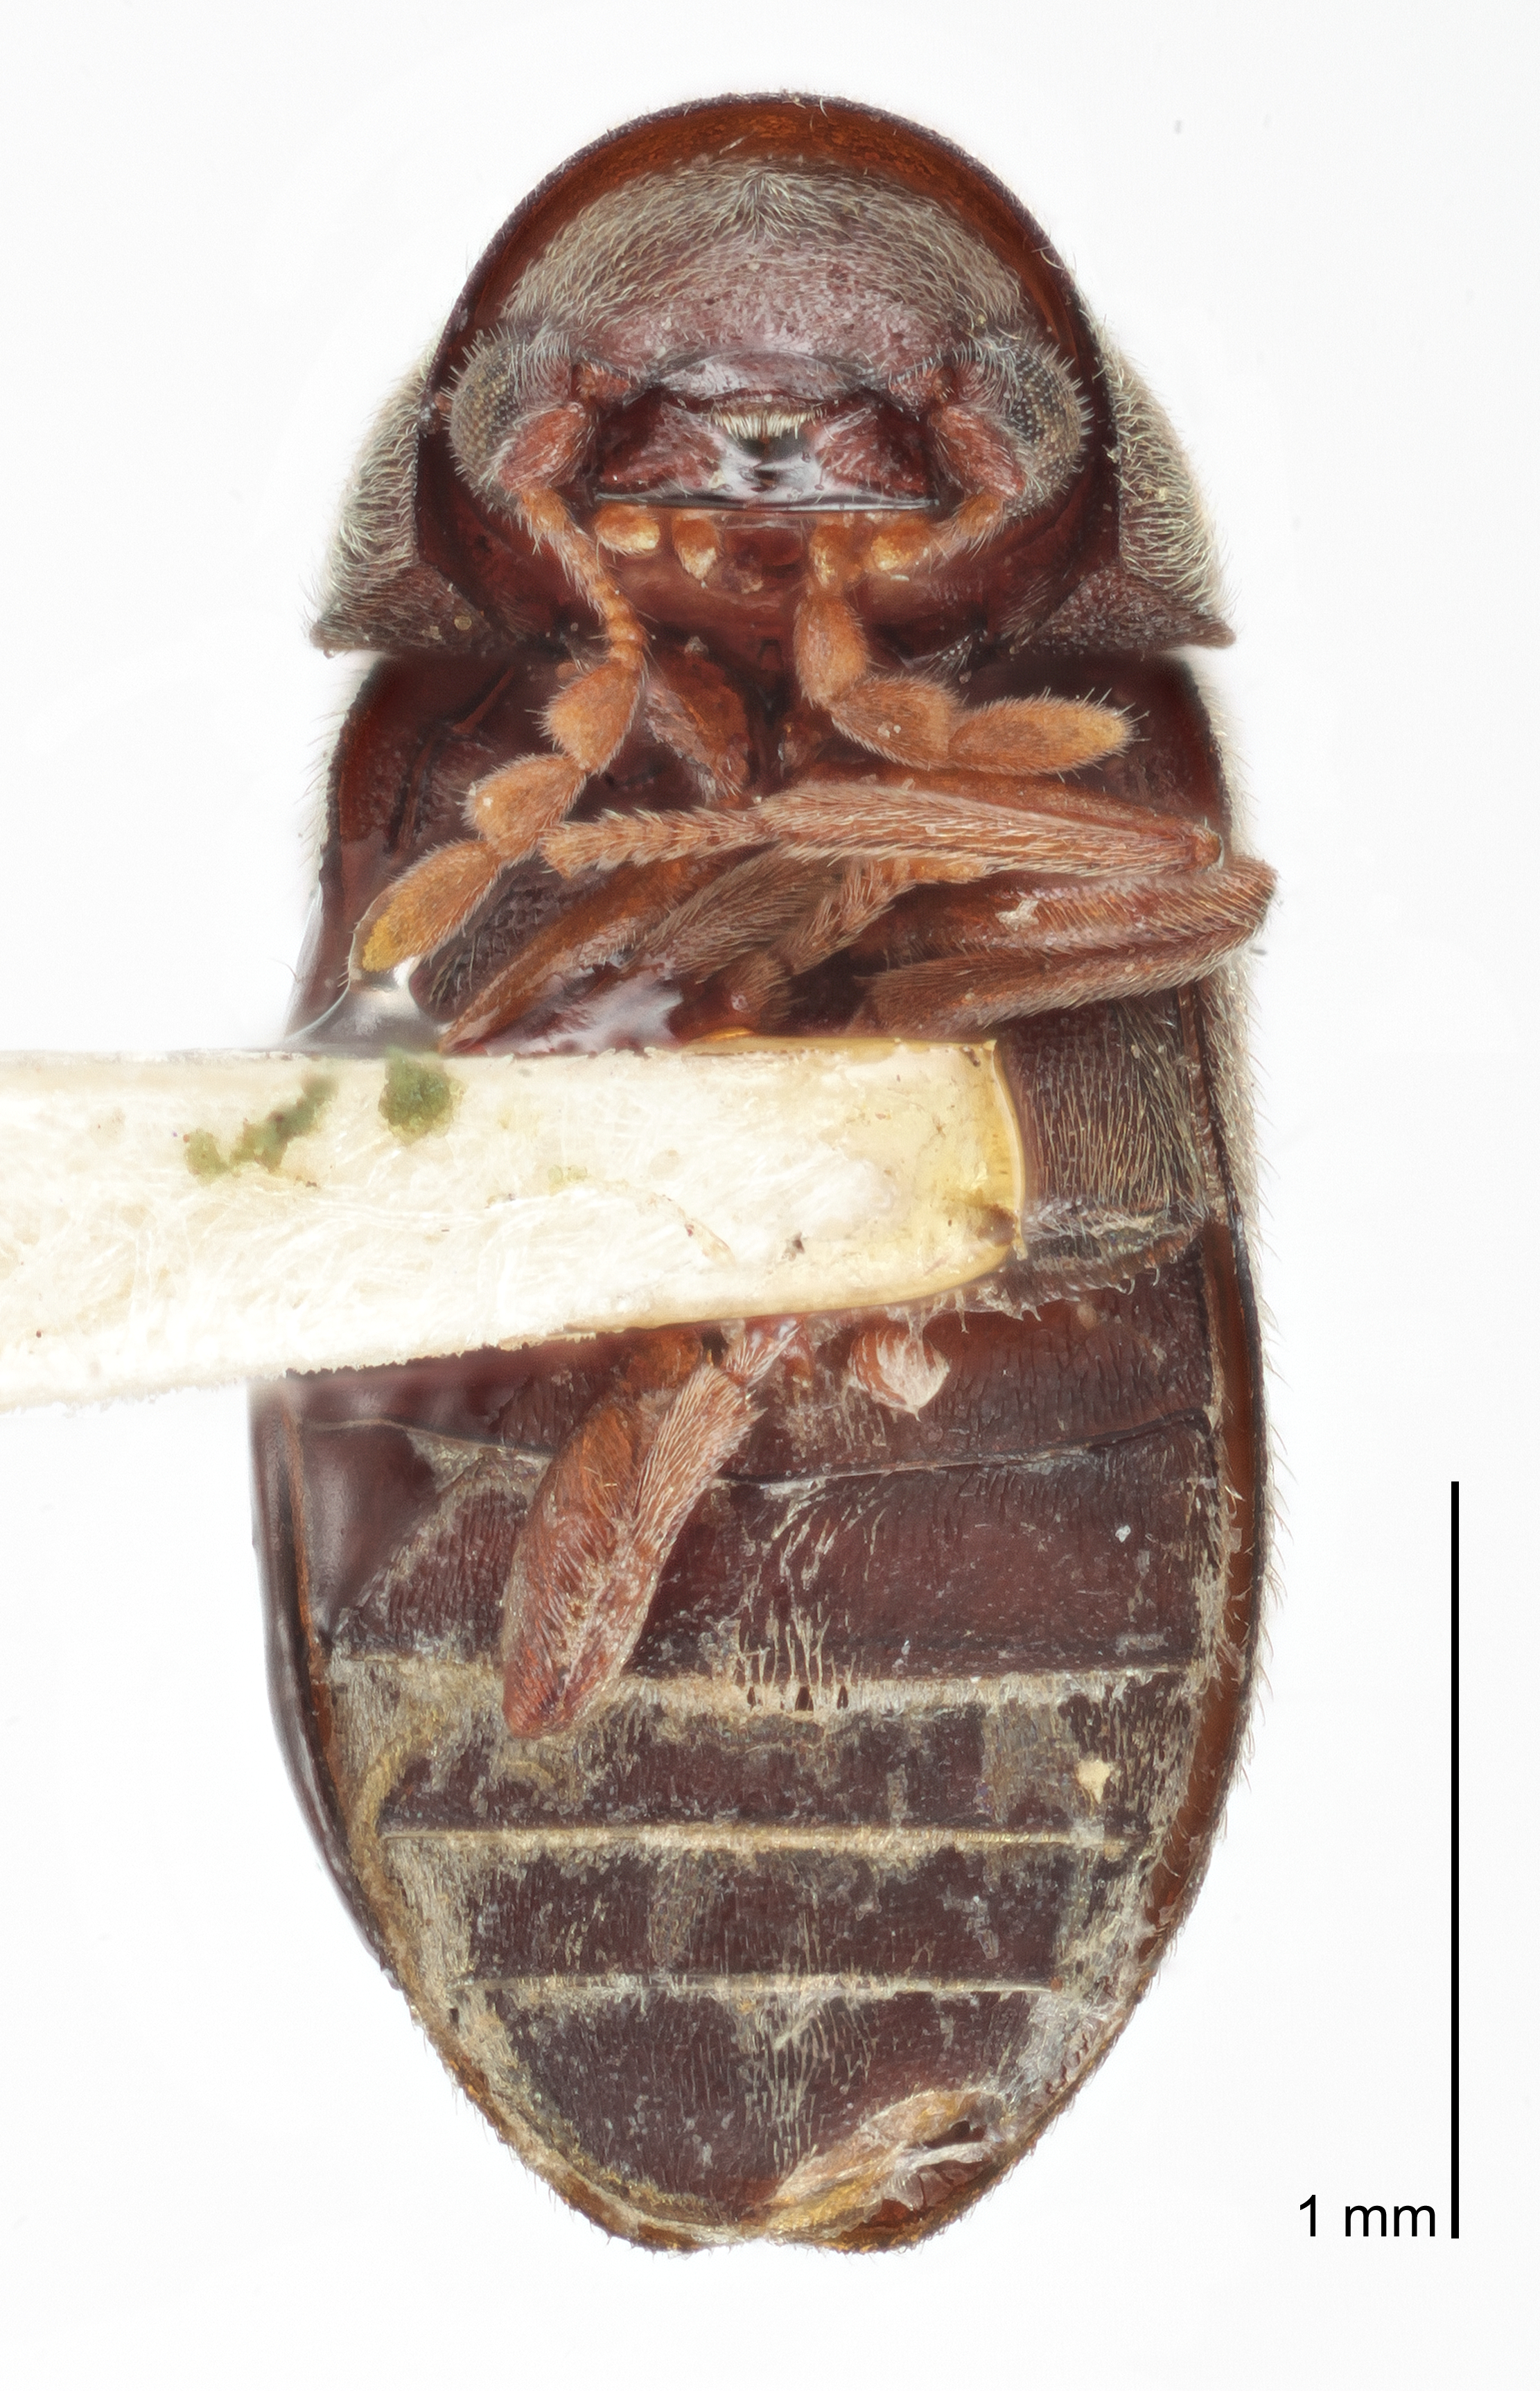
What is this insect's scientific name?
Xyletomerus histricus
